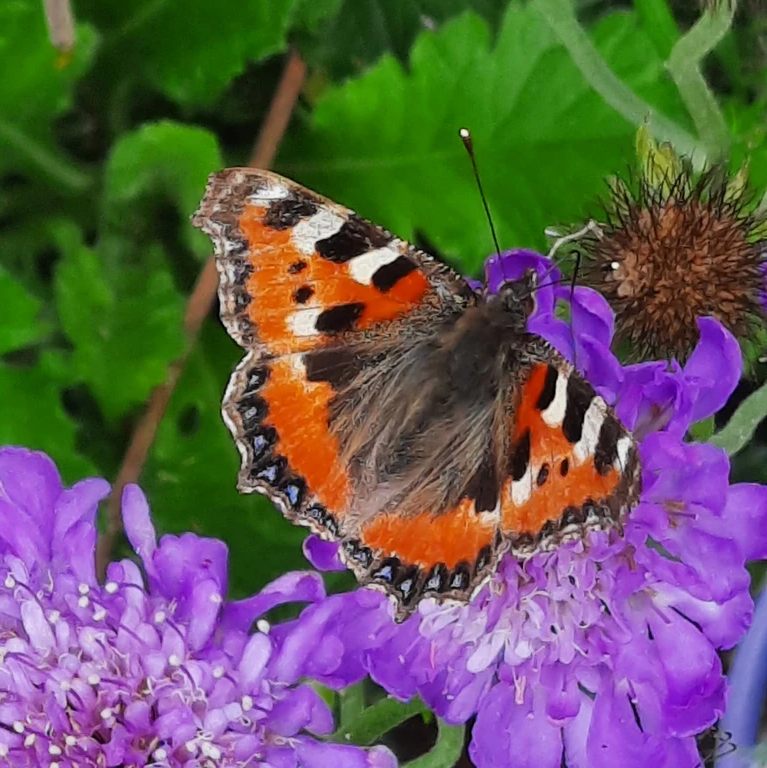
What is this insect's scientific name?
Aglais urticae
